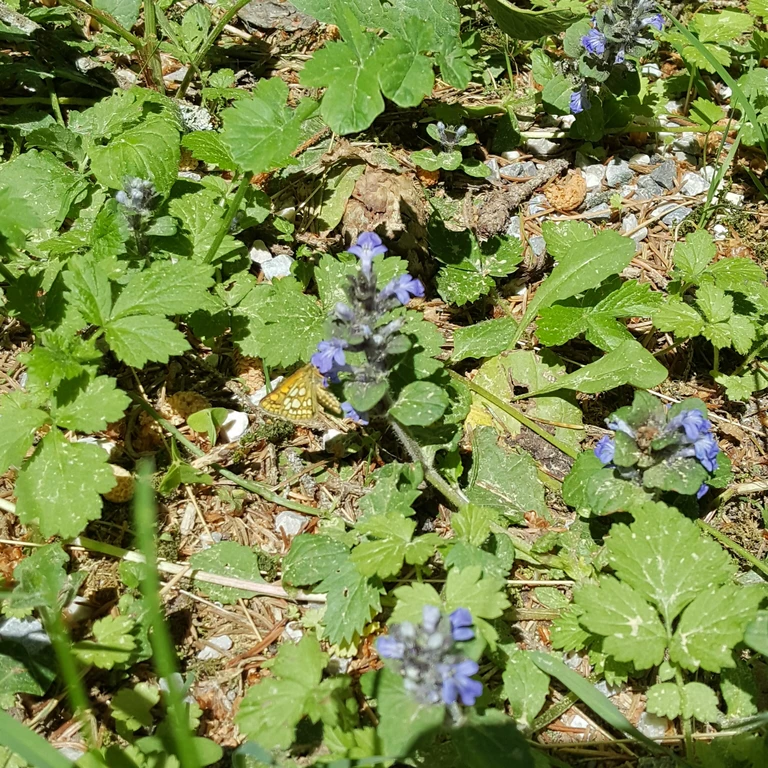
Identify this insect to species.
Carterocephalus palaemon
